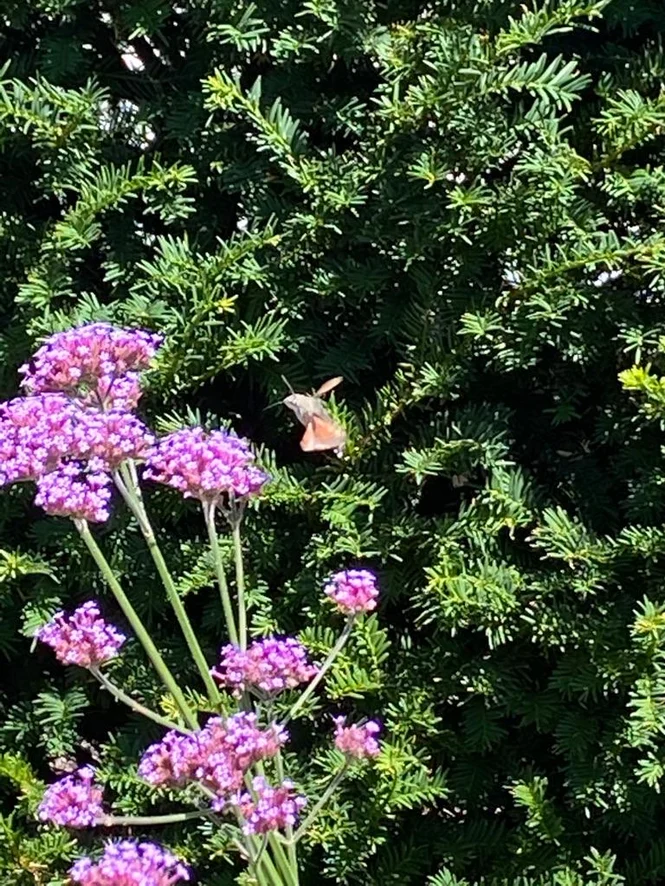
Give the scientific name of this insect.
Macroglossum stellatarum
